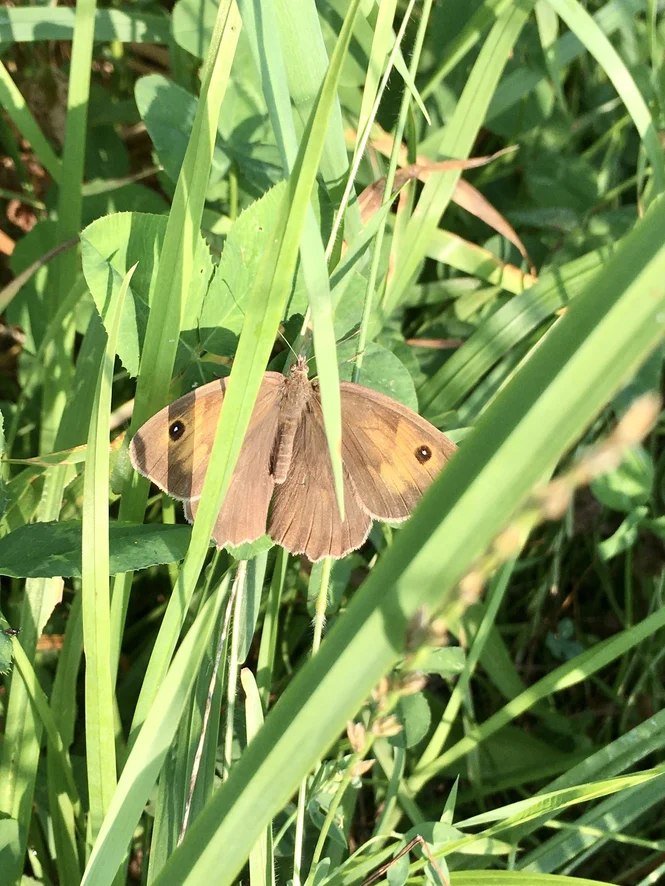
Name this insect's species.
Maniola jurtina
